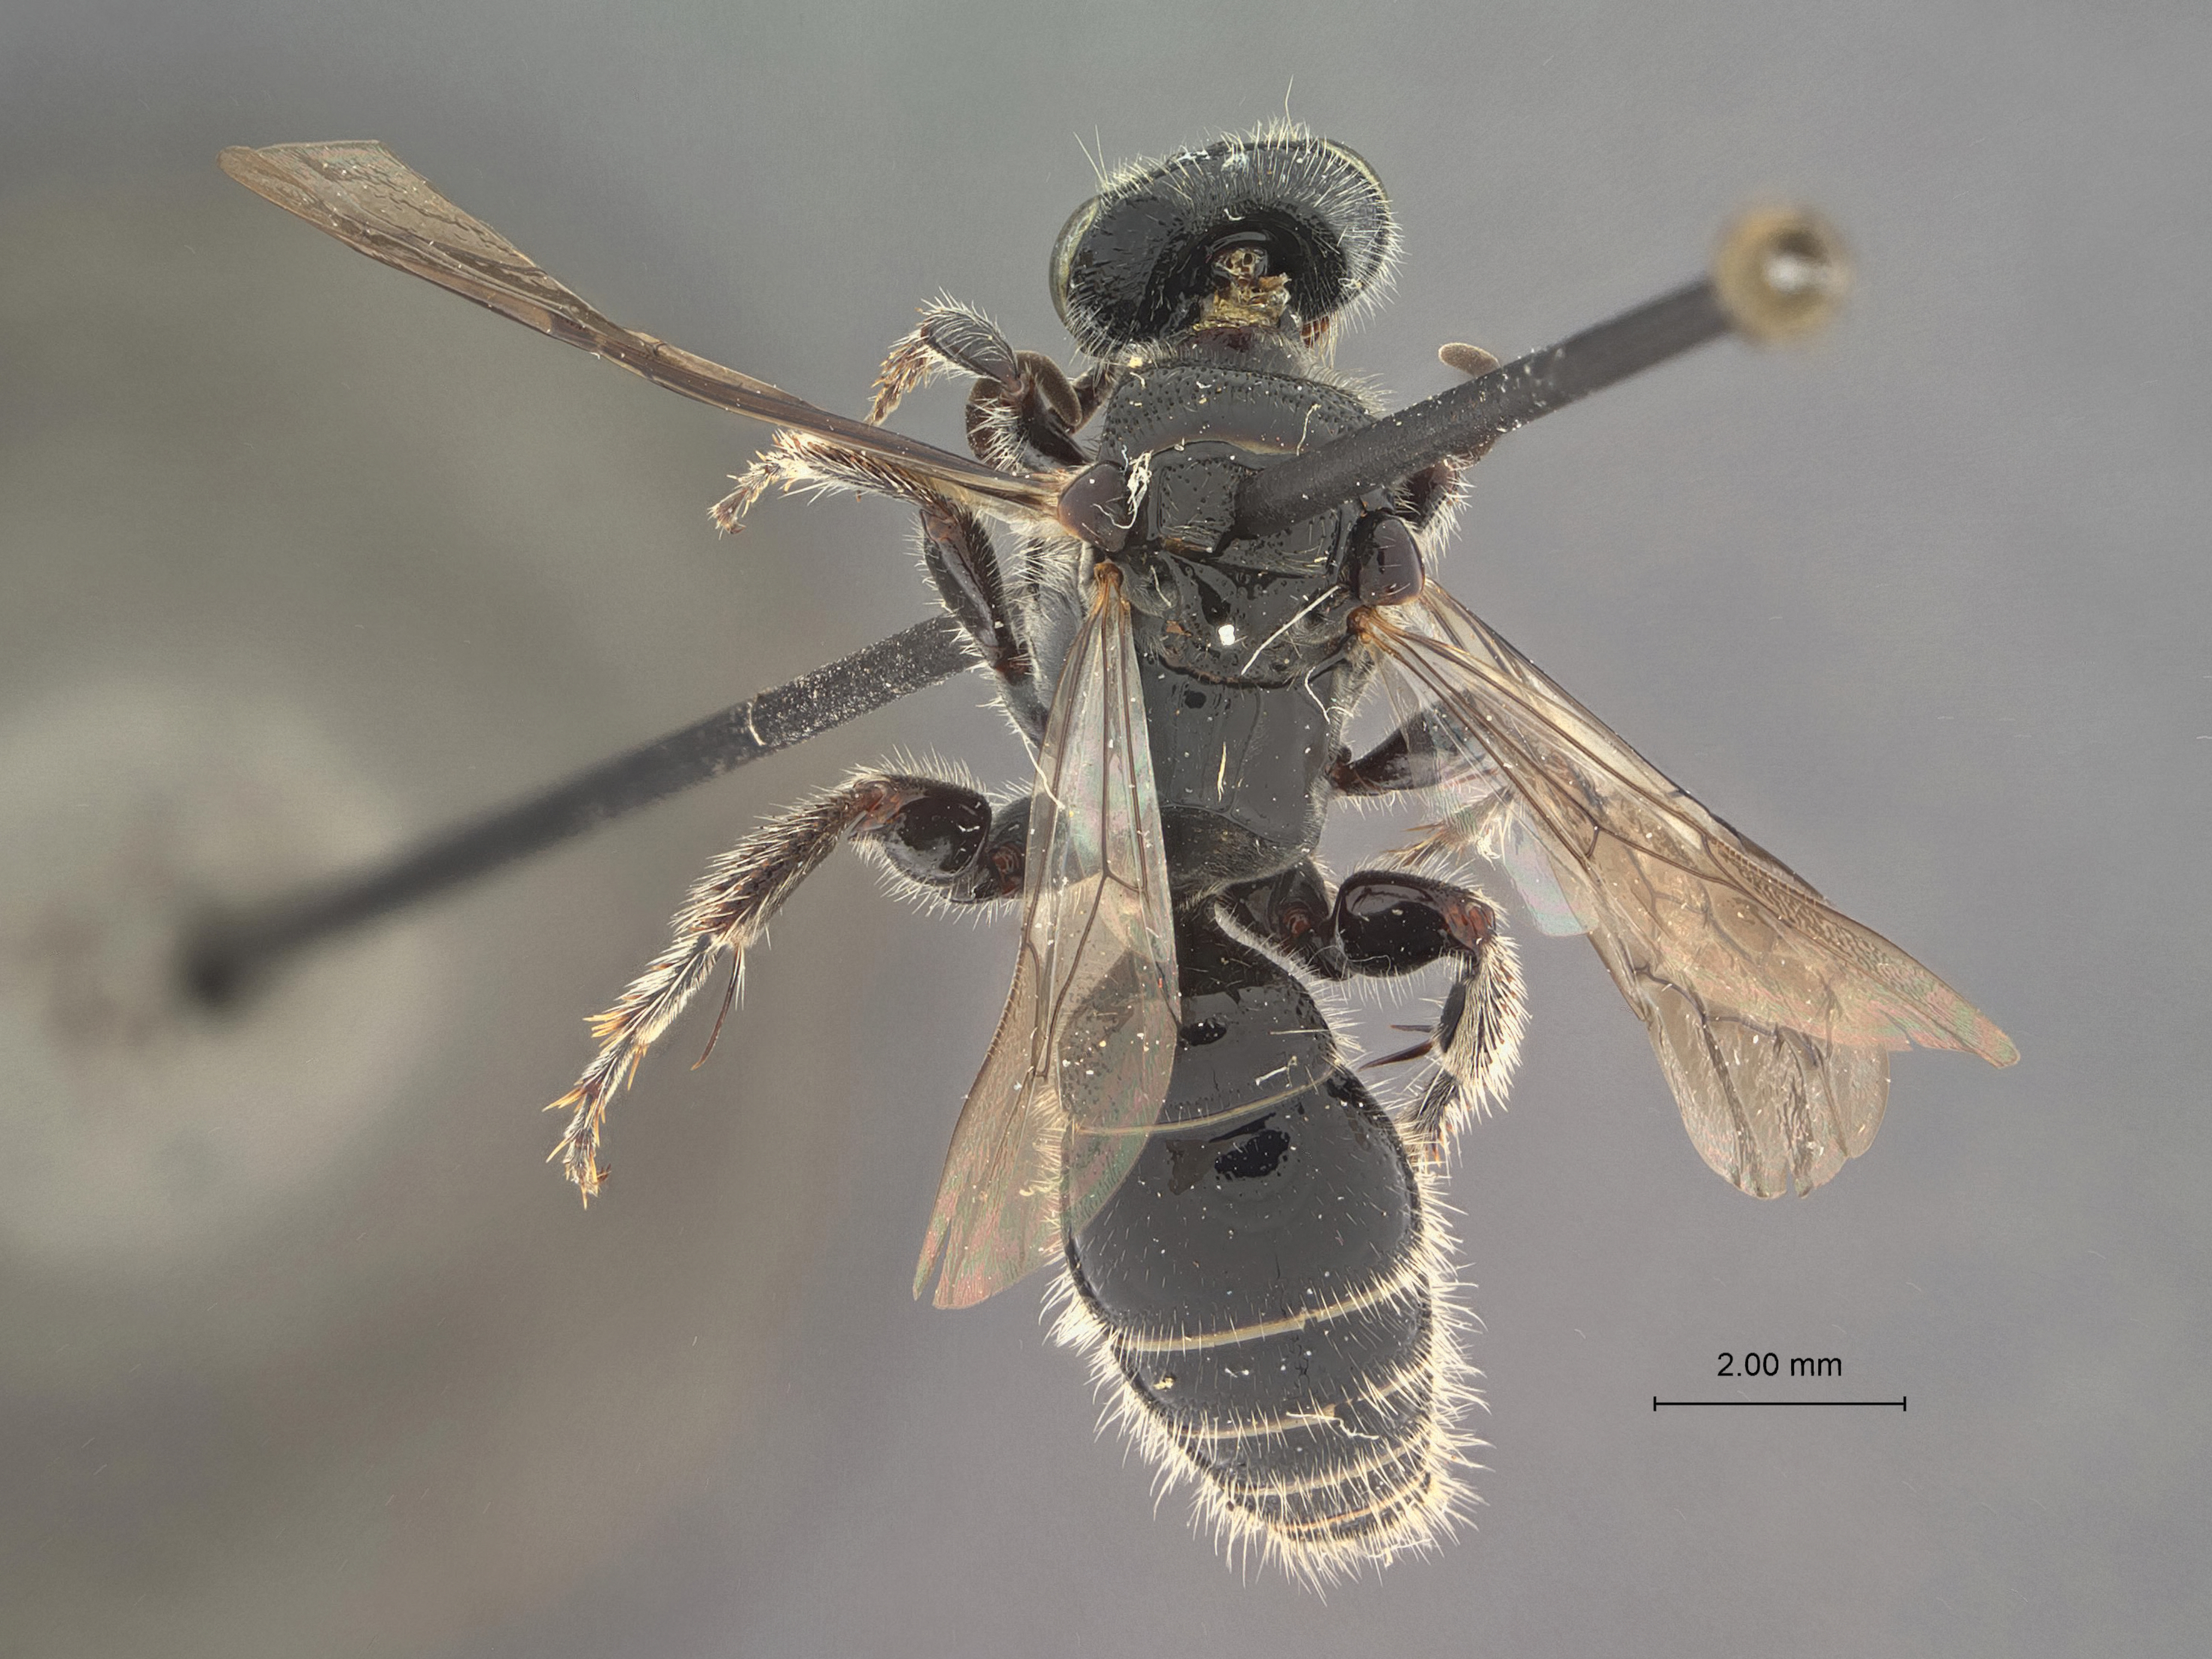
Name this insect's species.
Tiphia panamaensis
